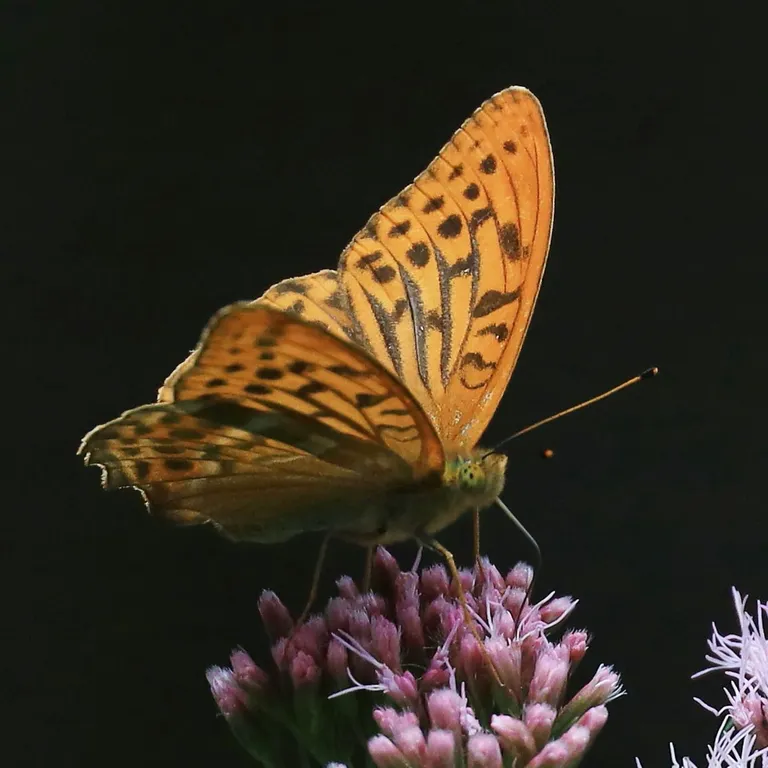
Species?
Argynnis paphia
